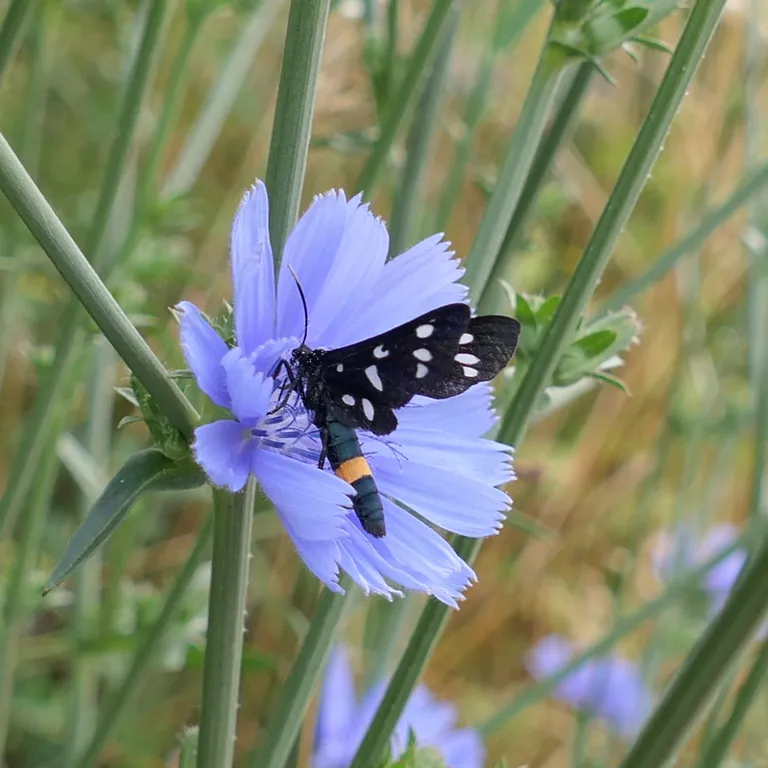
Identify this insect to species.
Amata phegea
